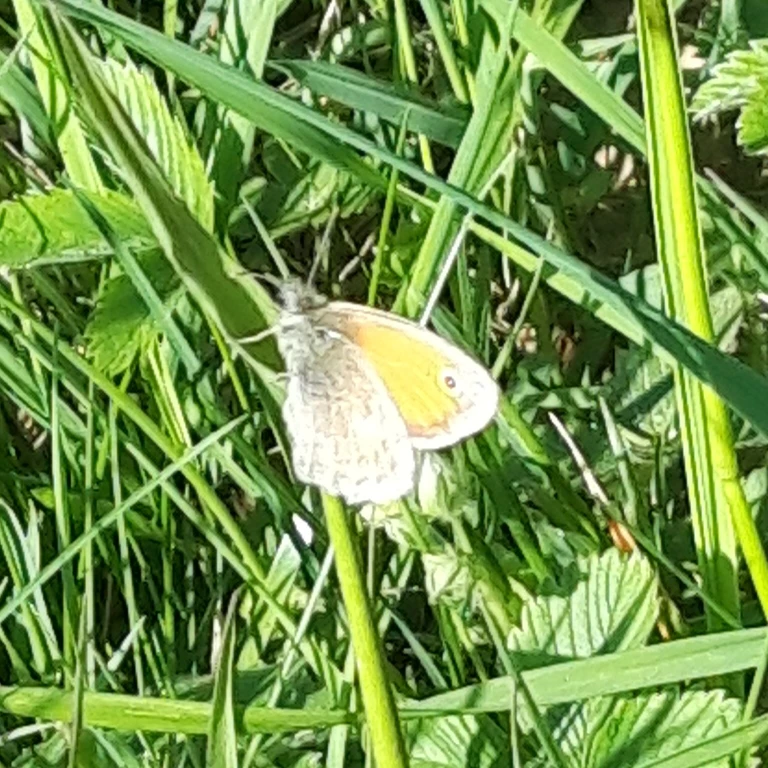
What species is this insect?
Coenonympha pamphilus
